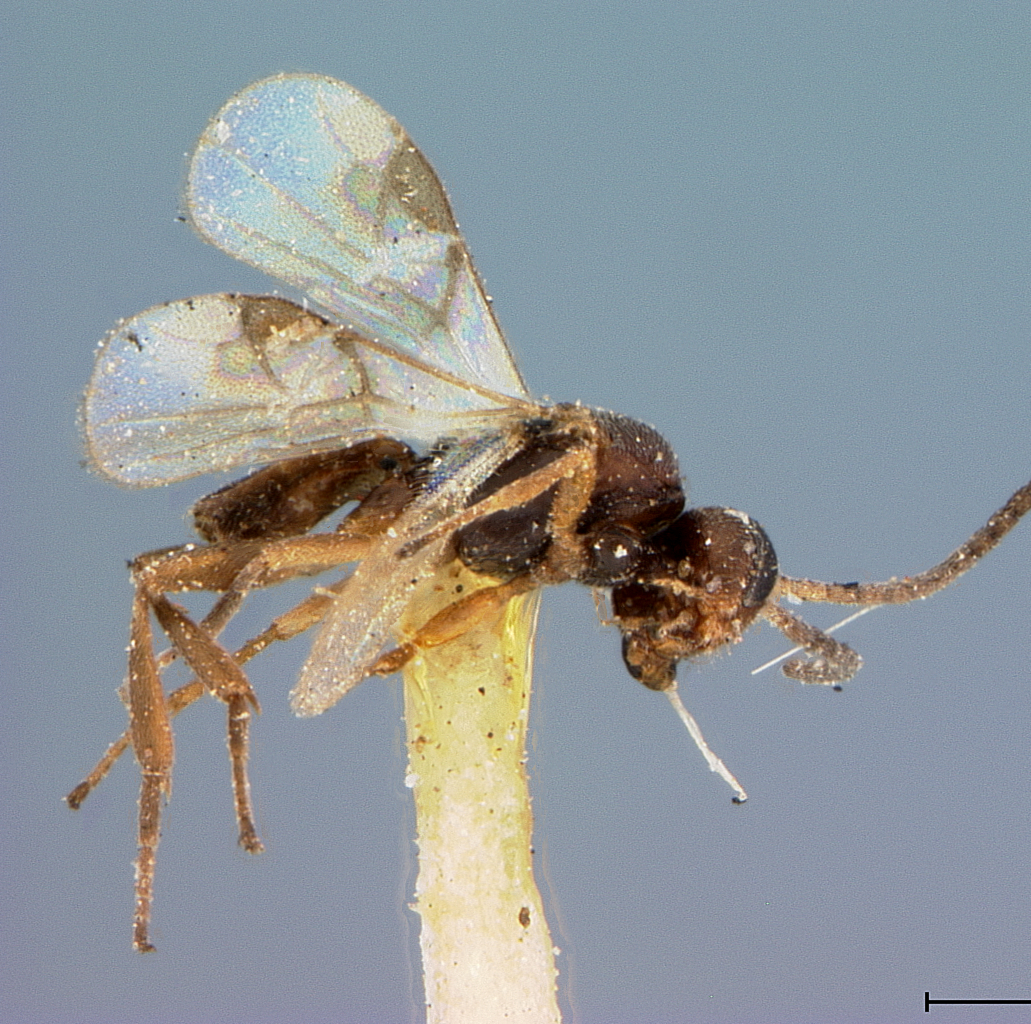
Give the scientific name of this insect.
Adelius coloradensis
